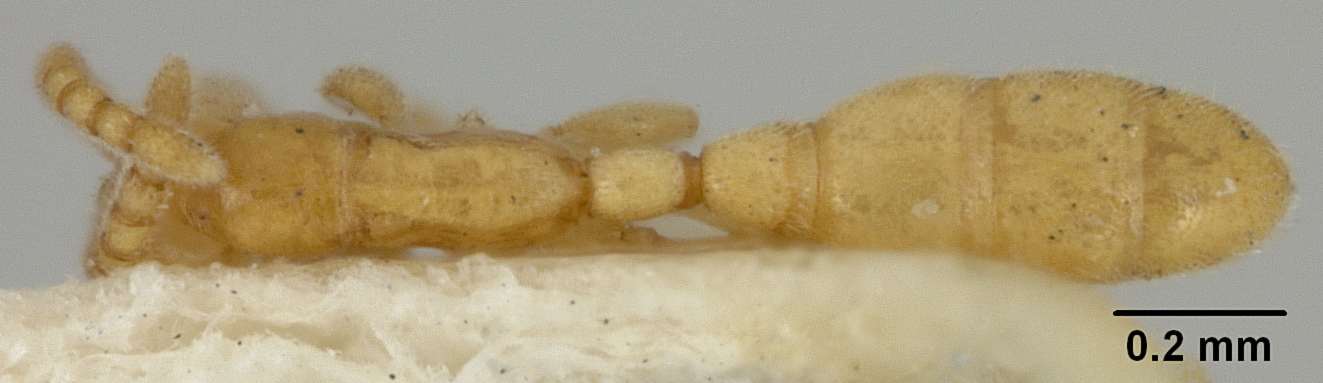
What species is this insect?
Leptanilloides sculpturata
